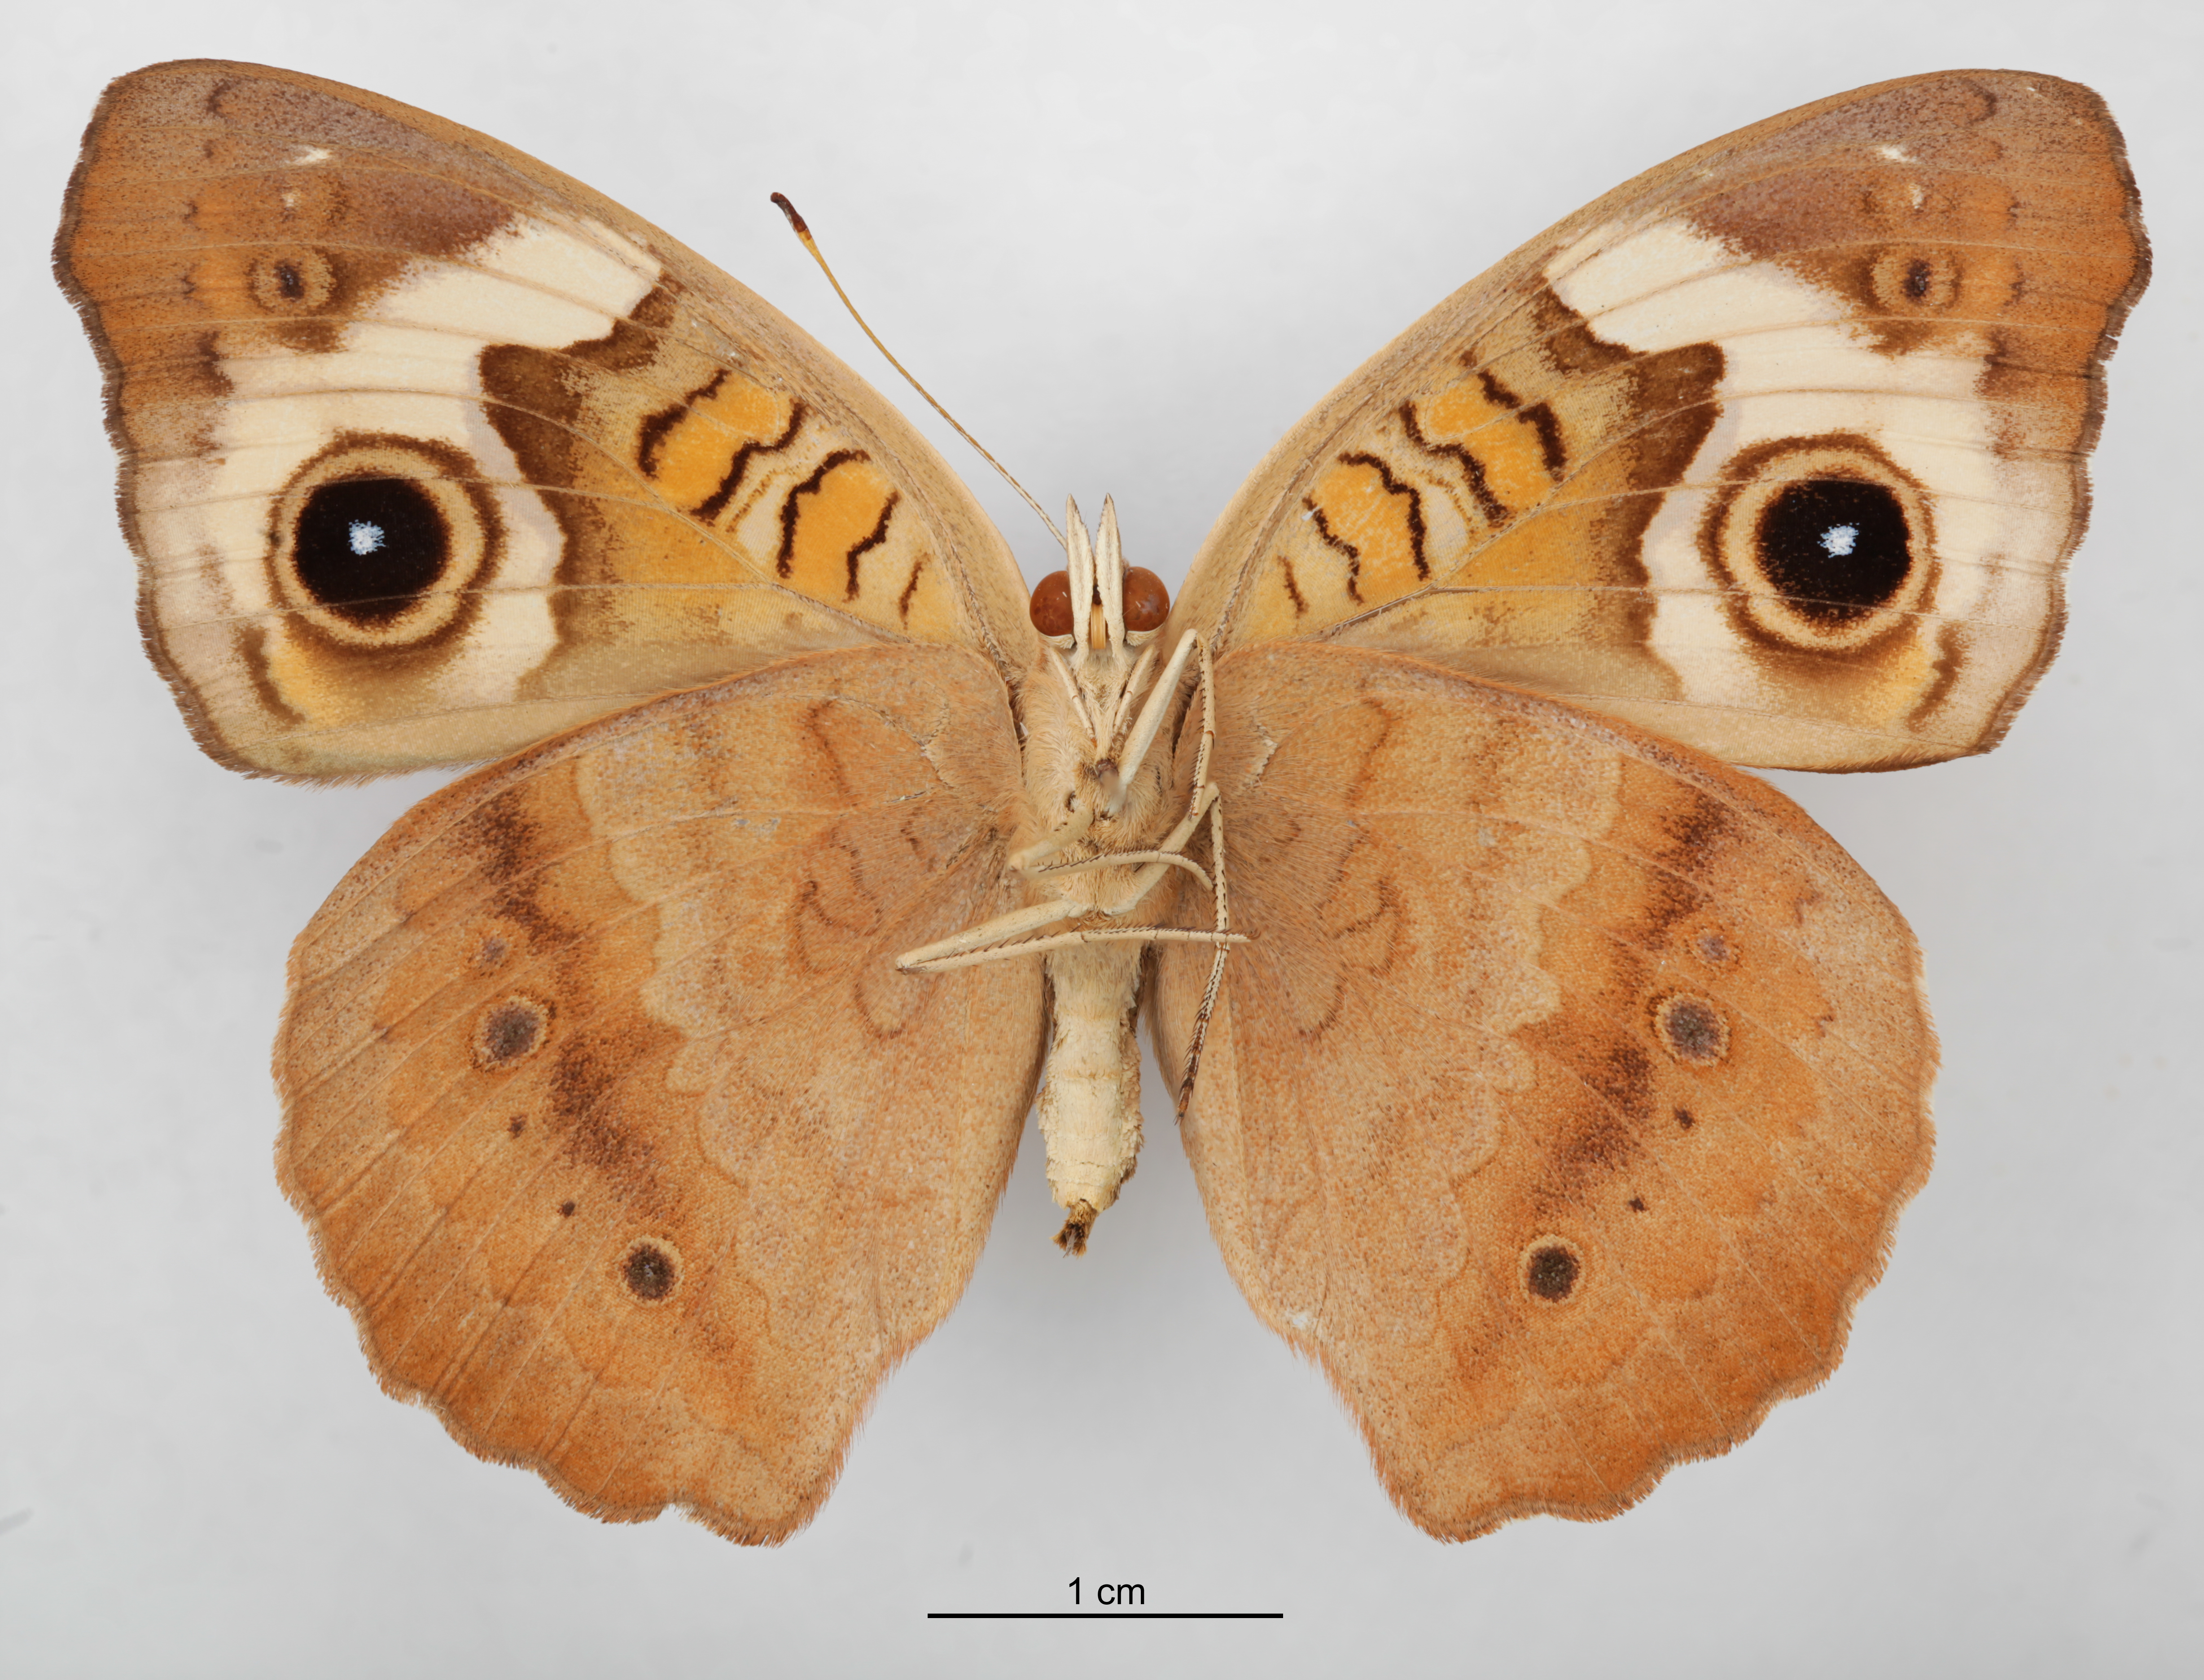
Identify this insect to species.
Junonia coenia
